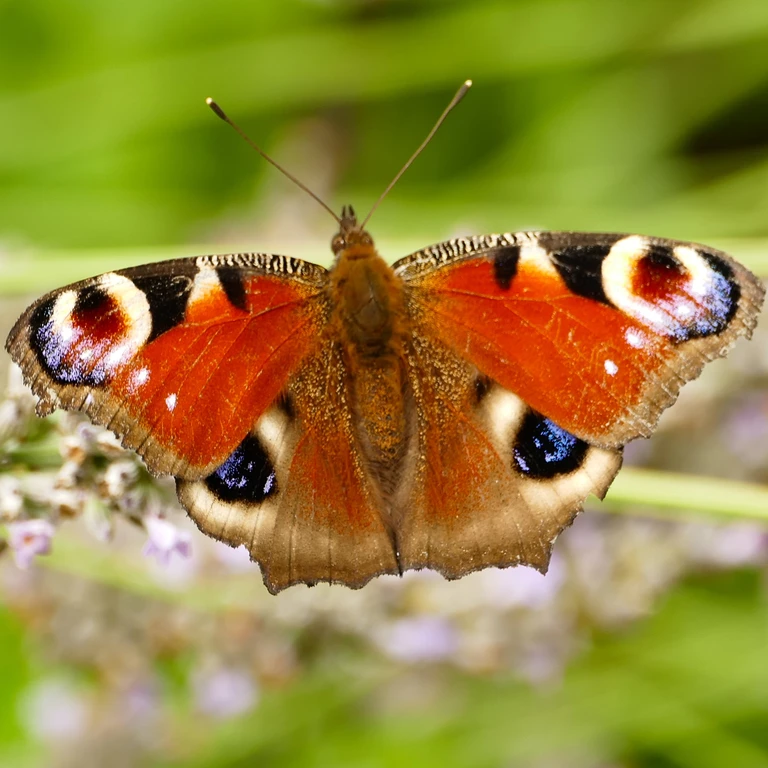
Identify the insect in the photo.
Aglais io
